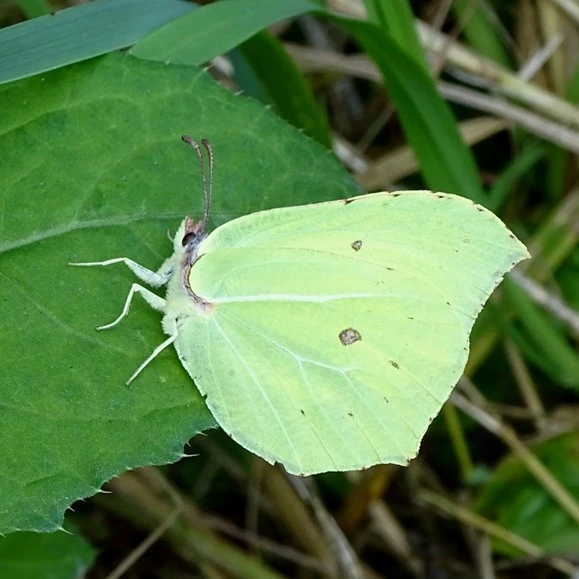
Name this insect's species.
Gonepteryx rhamni
